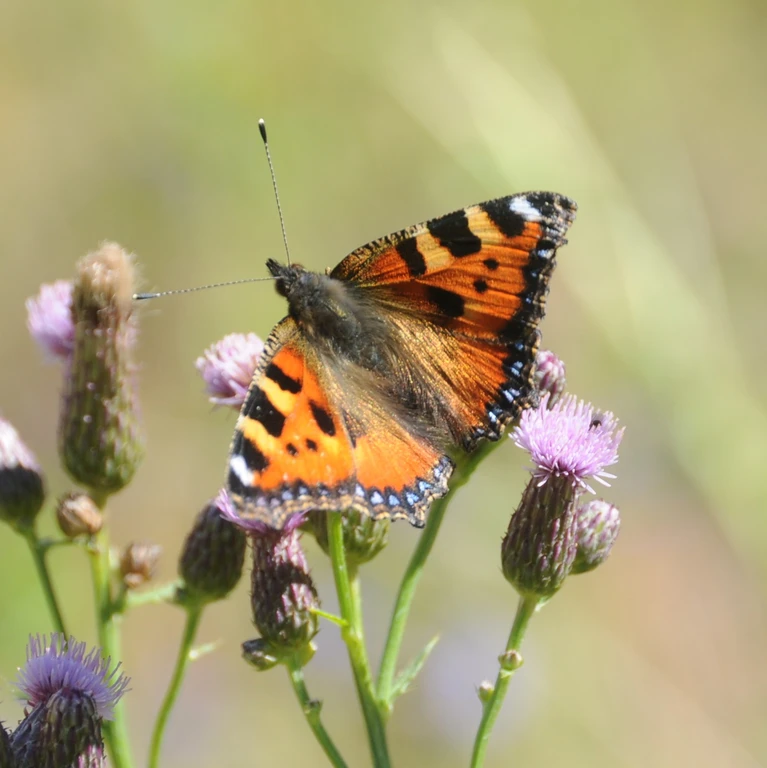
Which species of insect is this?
Aglais urticae
